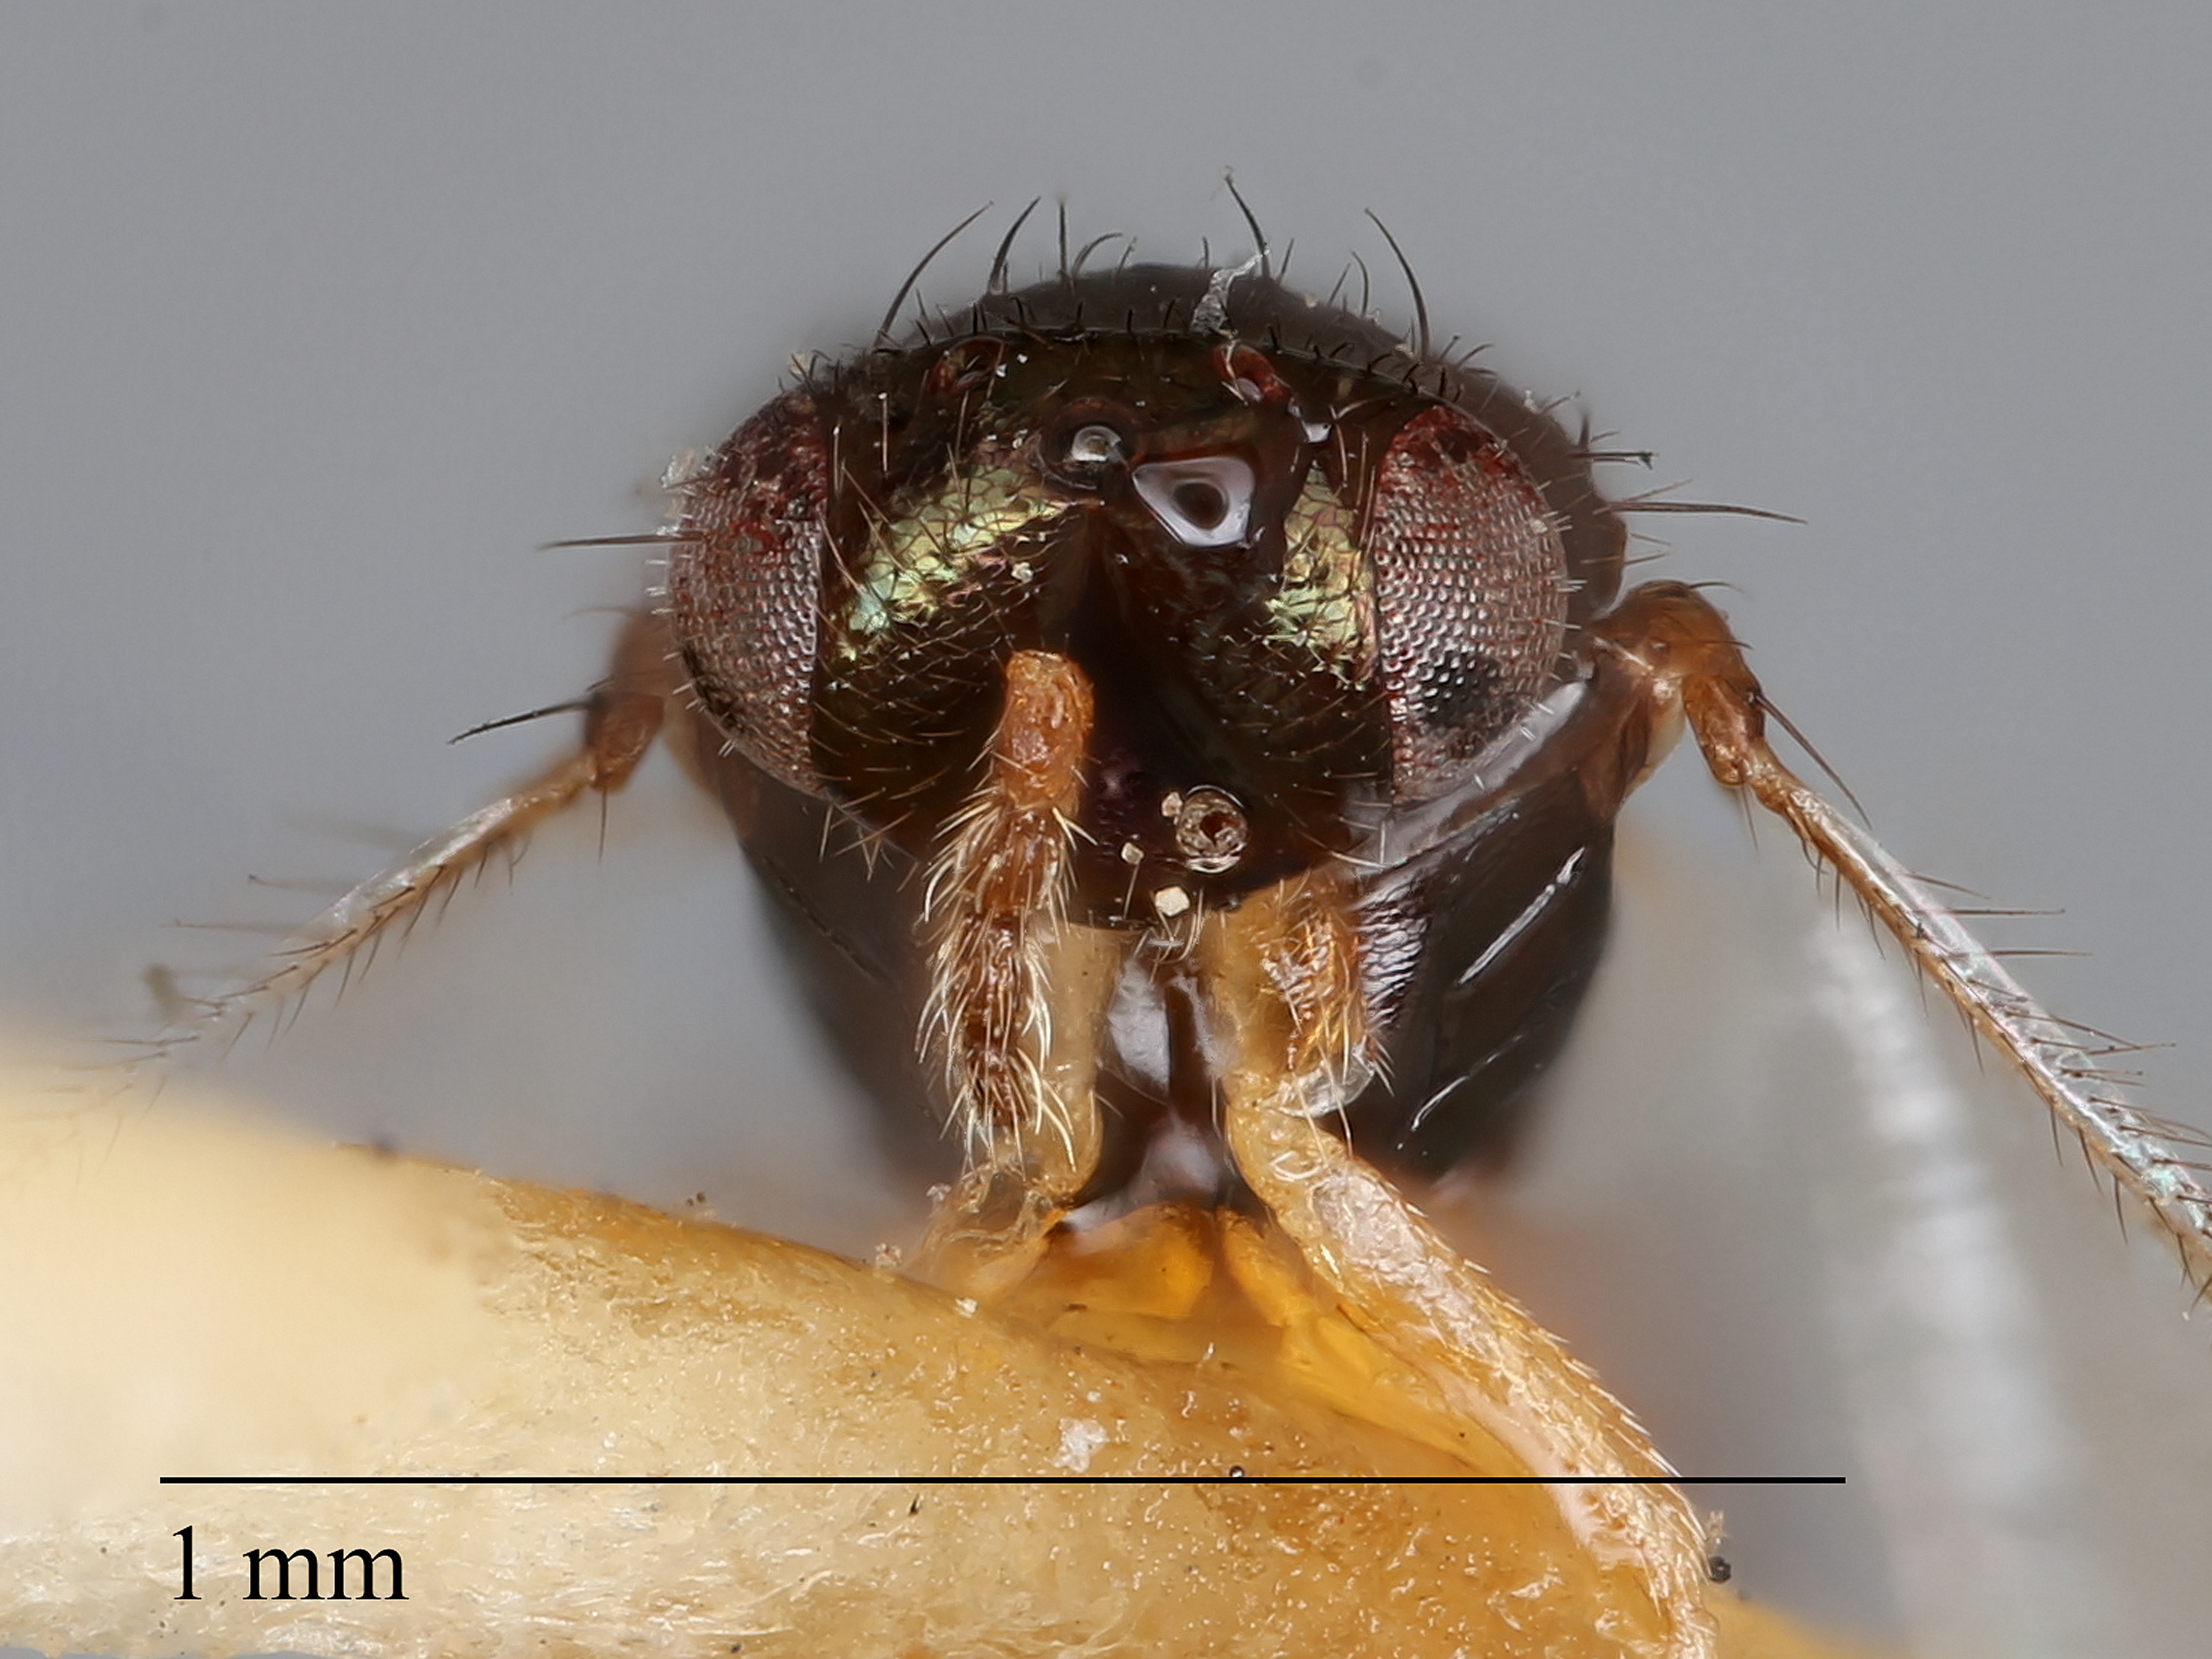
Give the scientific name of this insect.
Elachertus hyphantriae
